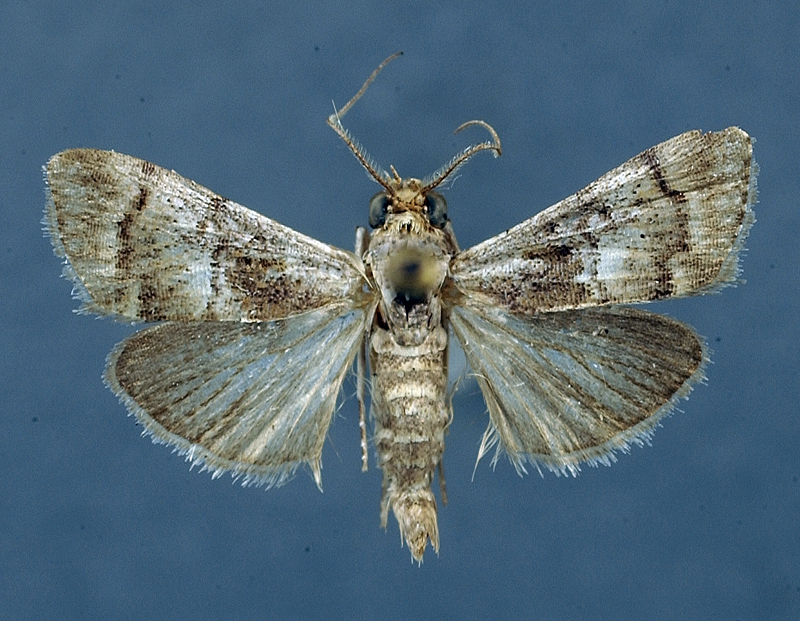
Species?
Wanda sadotha
